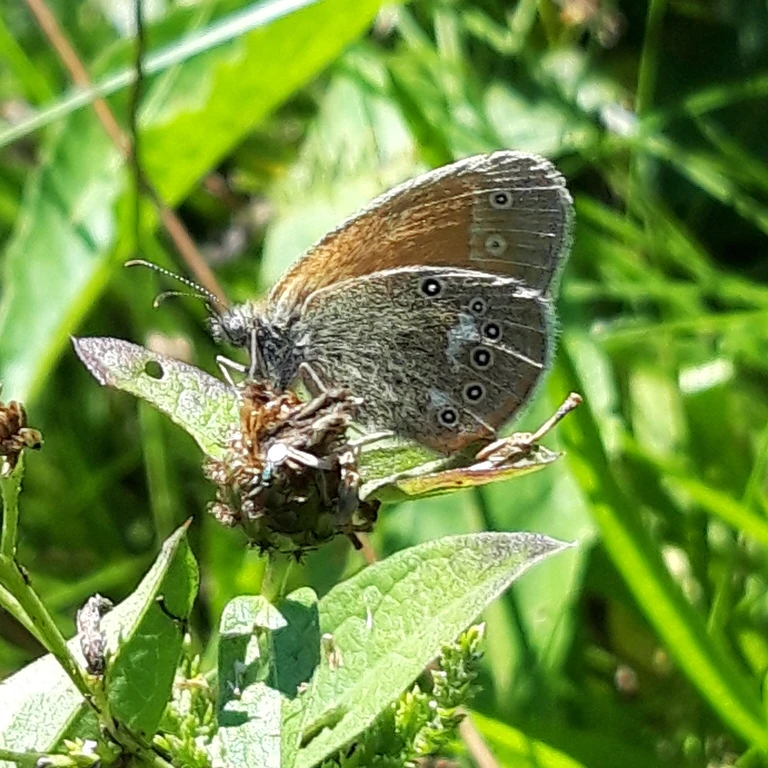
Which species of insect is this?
Coenonympha glycerion (also Coenonympha iphis)
